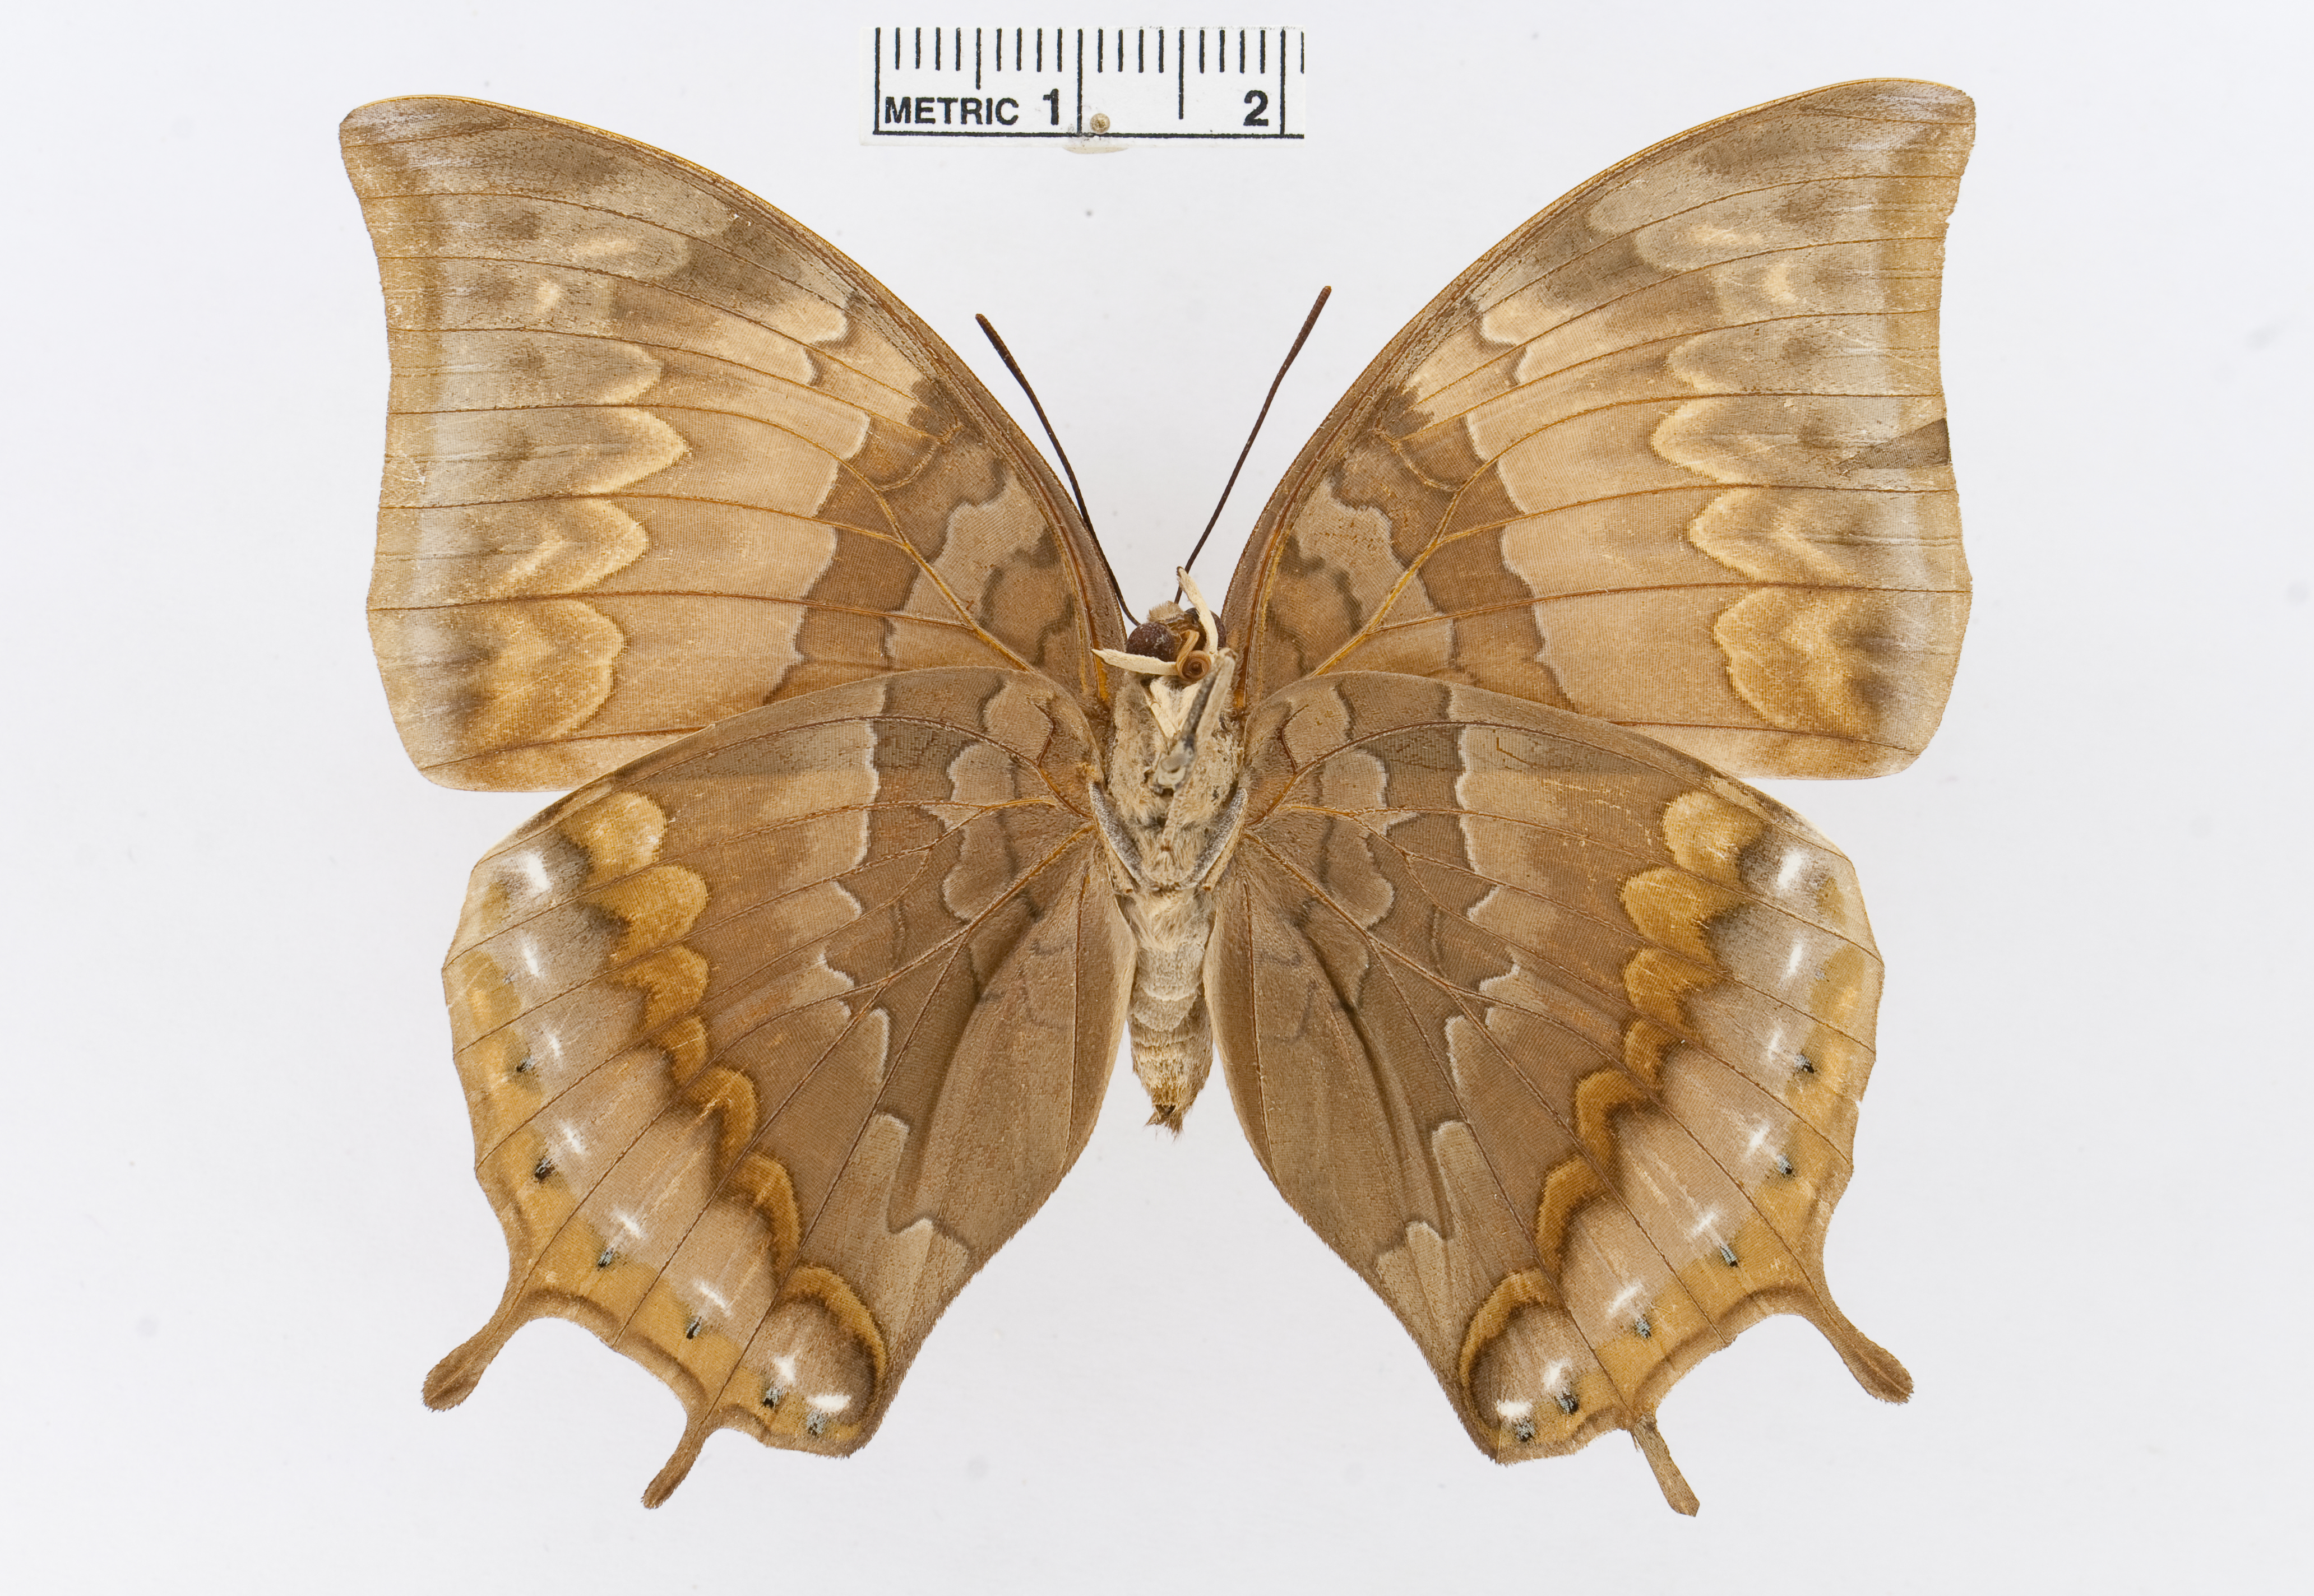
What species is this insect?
Charaxes antonius
